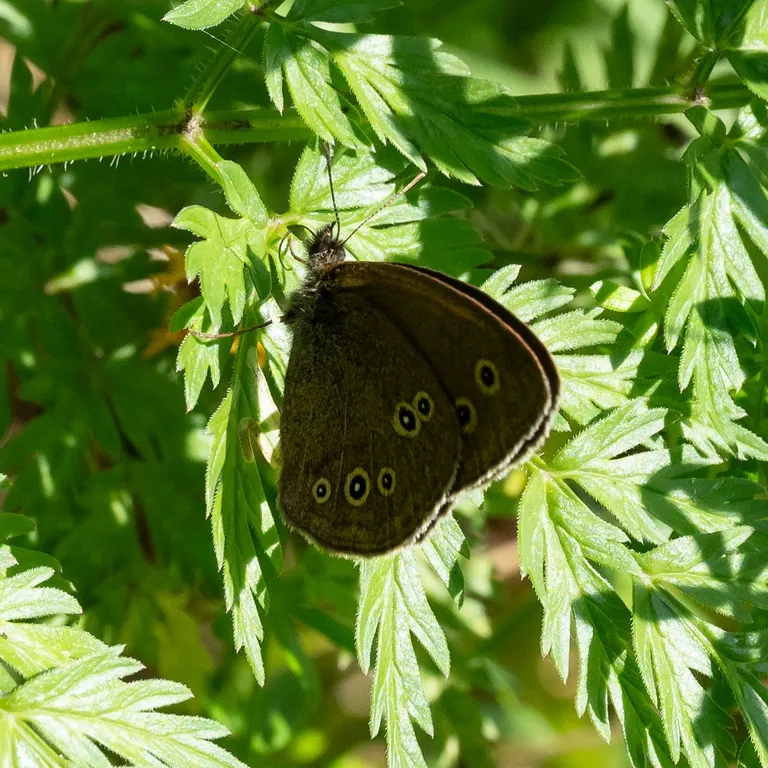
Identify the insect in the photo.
Aphantopus hyperantus
